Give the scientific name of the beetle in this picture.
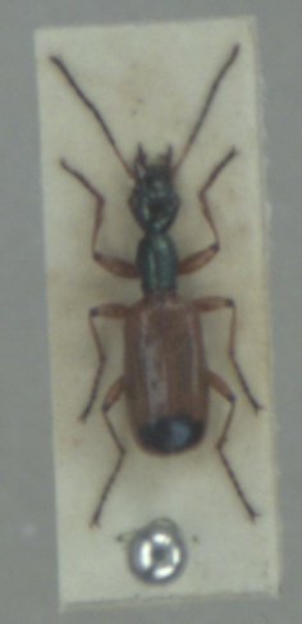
Odacantha melanura
